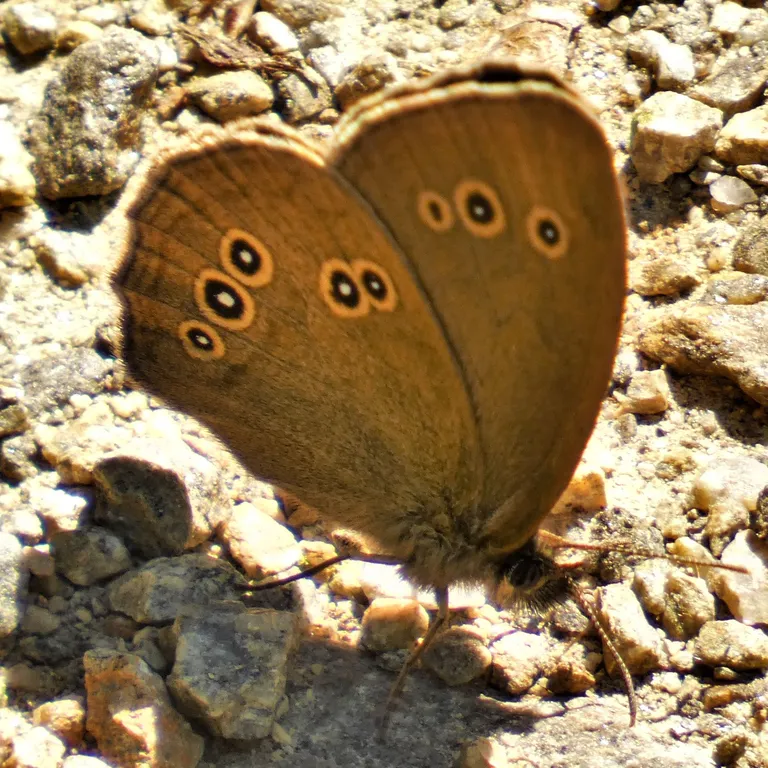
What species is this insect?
Aphantopus hyperantus
